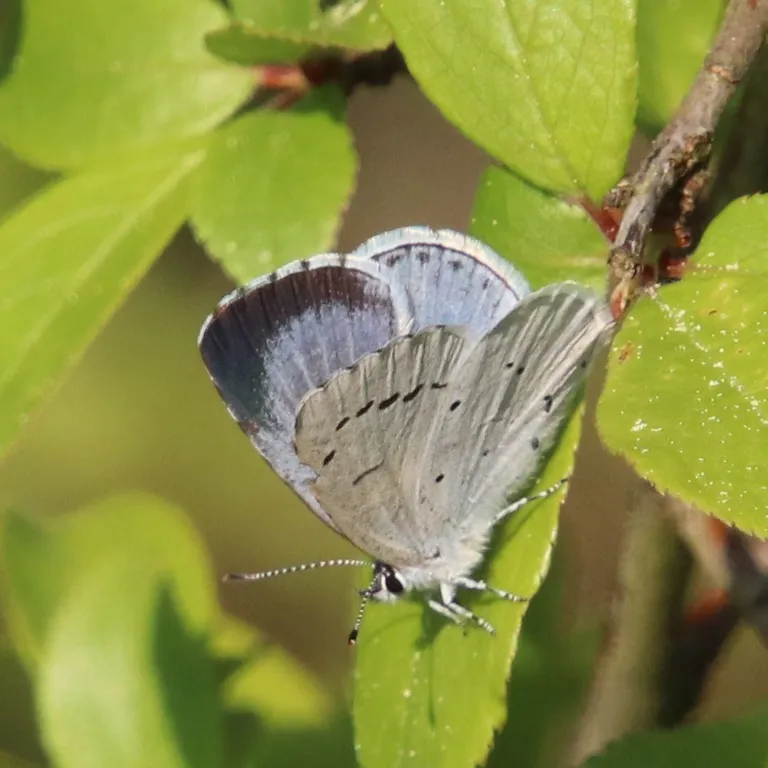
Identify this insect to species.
Celastrina argiolus
